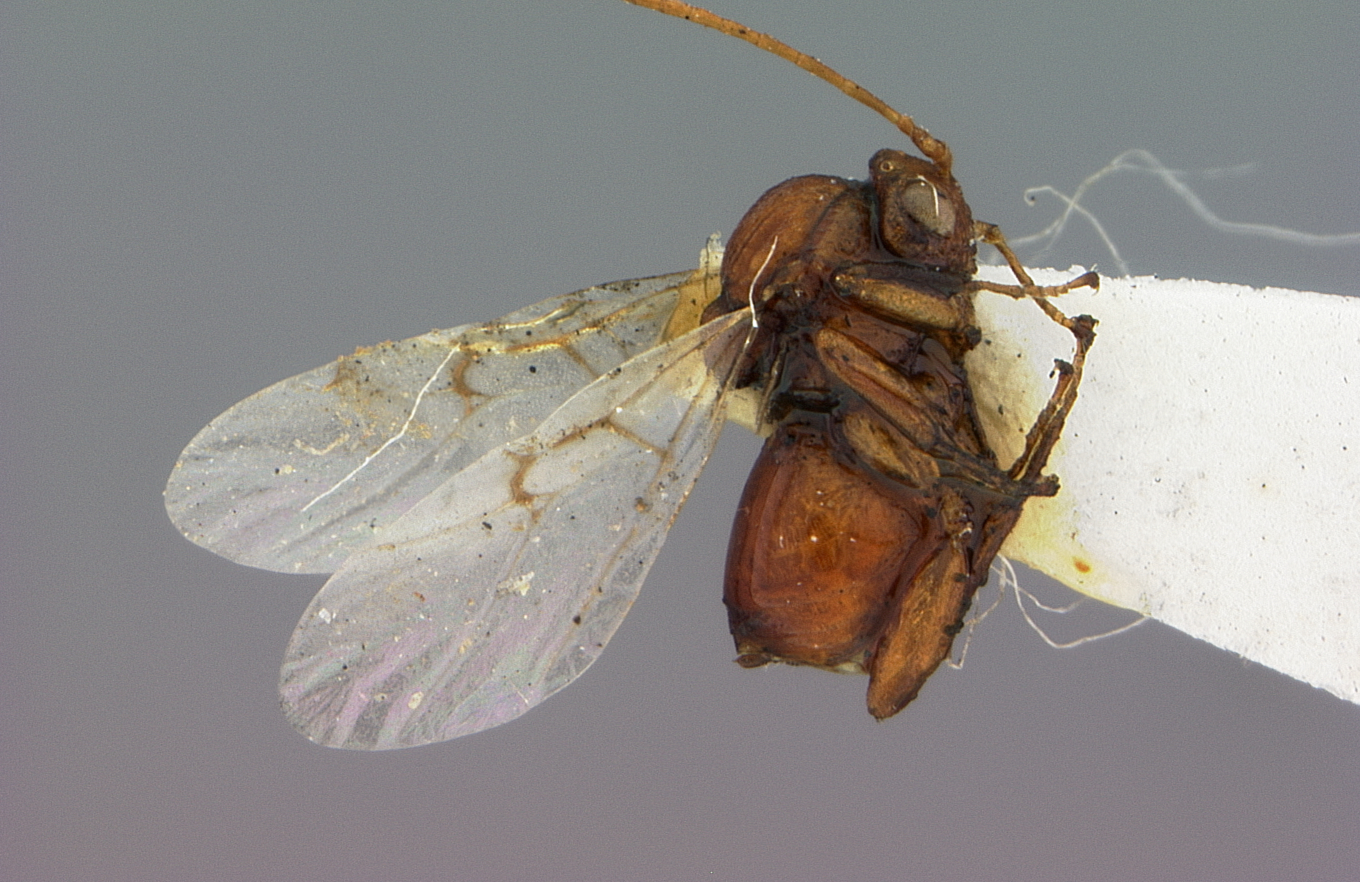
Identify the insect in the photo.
Callirhytis balanoides
